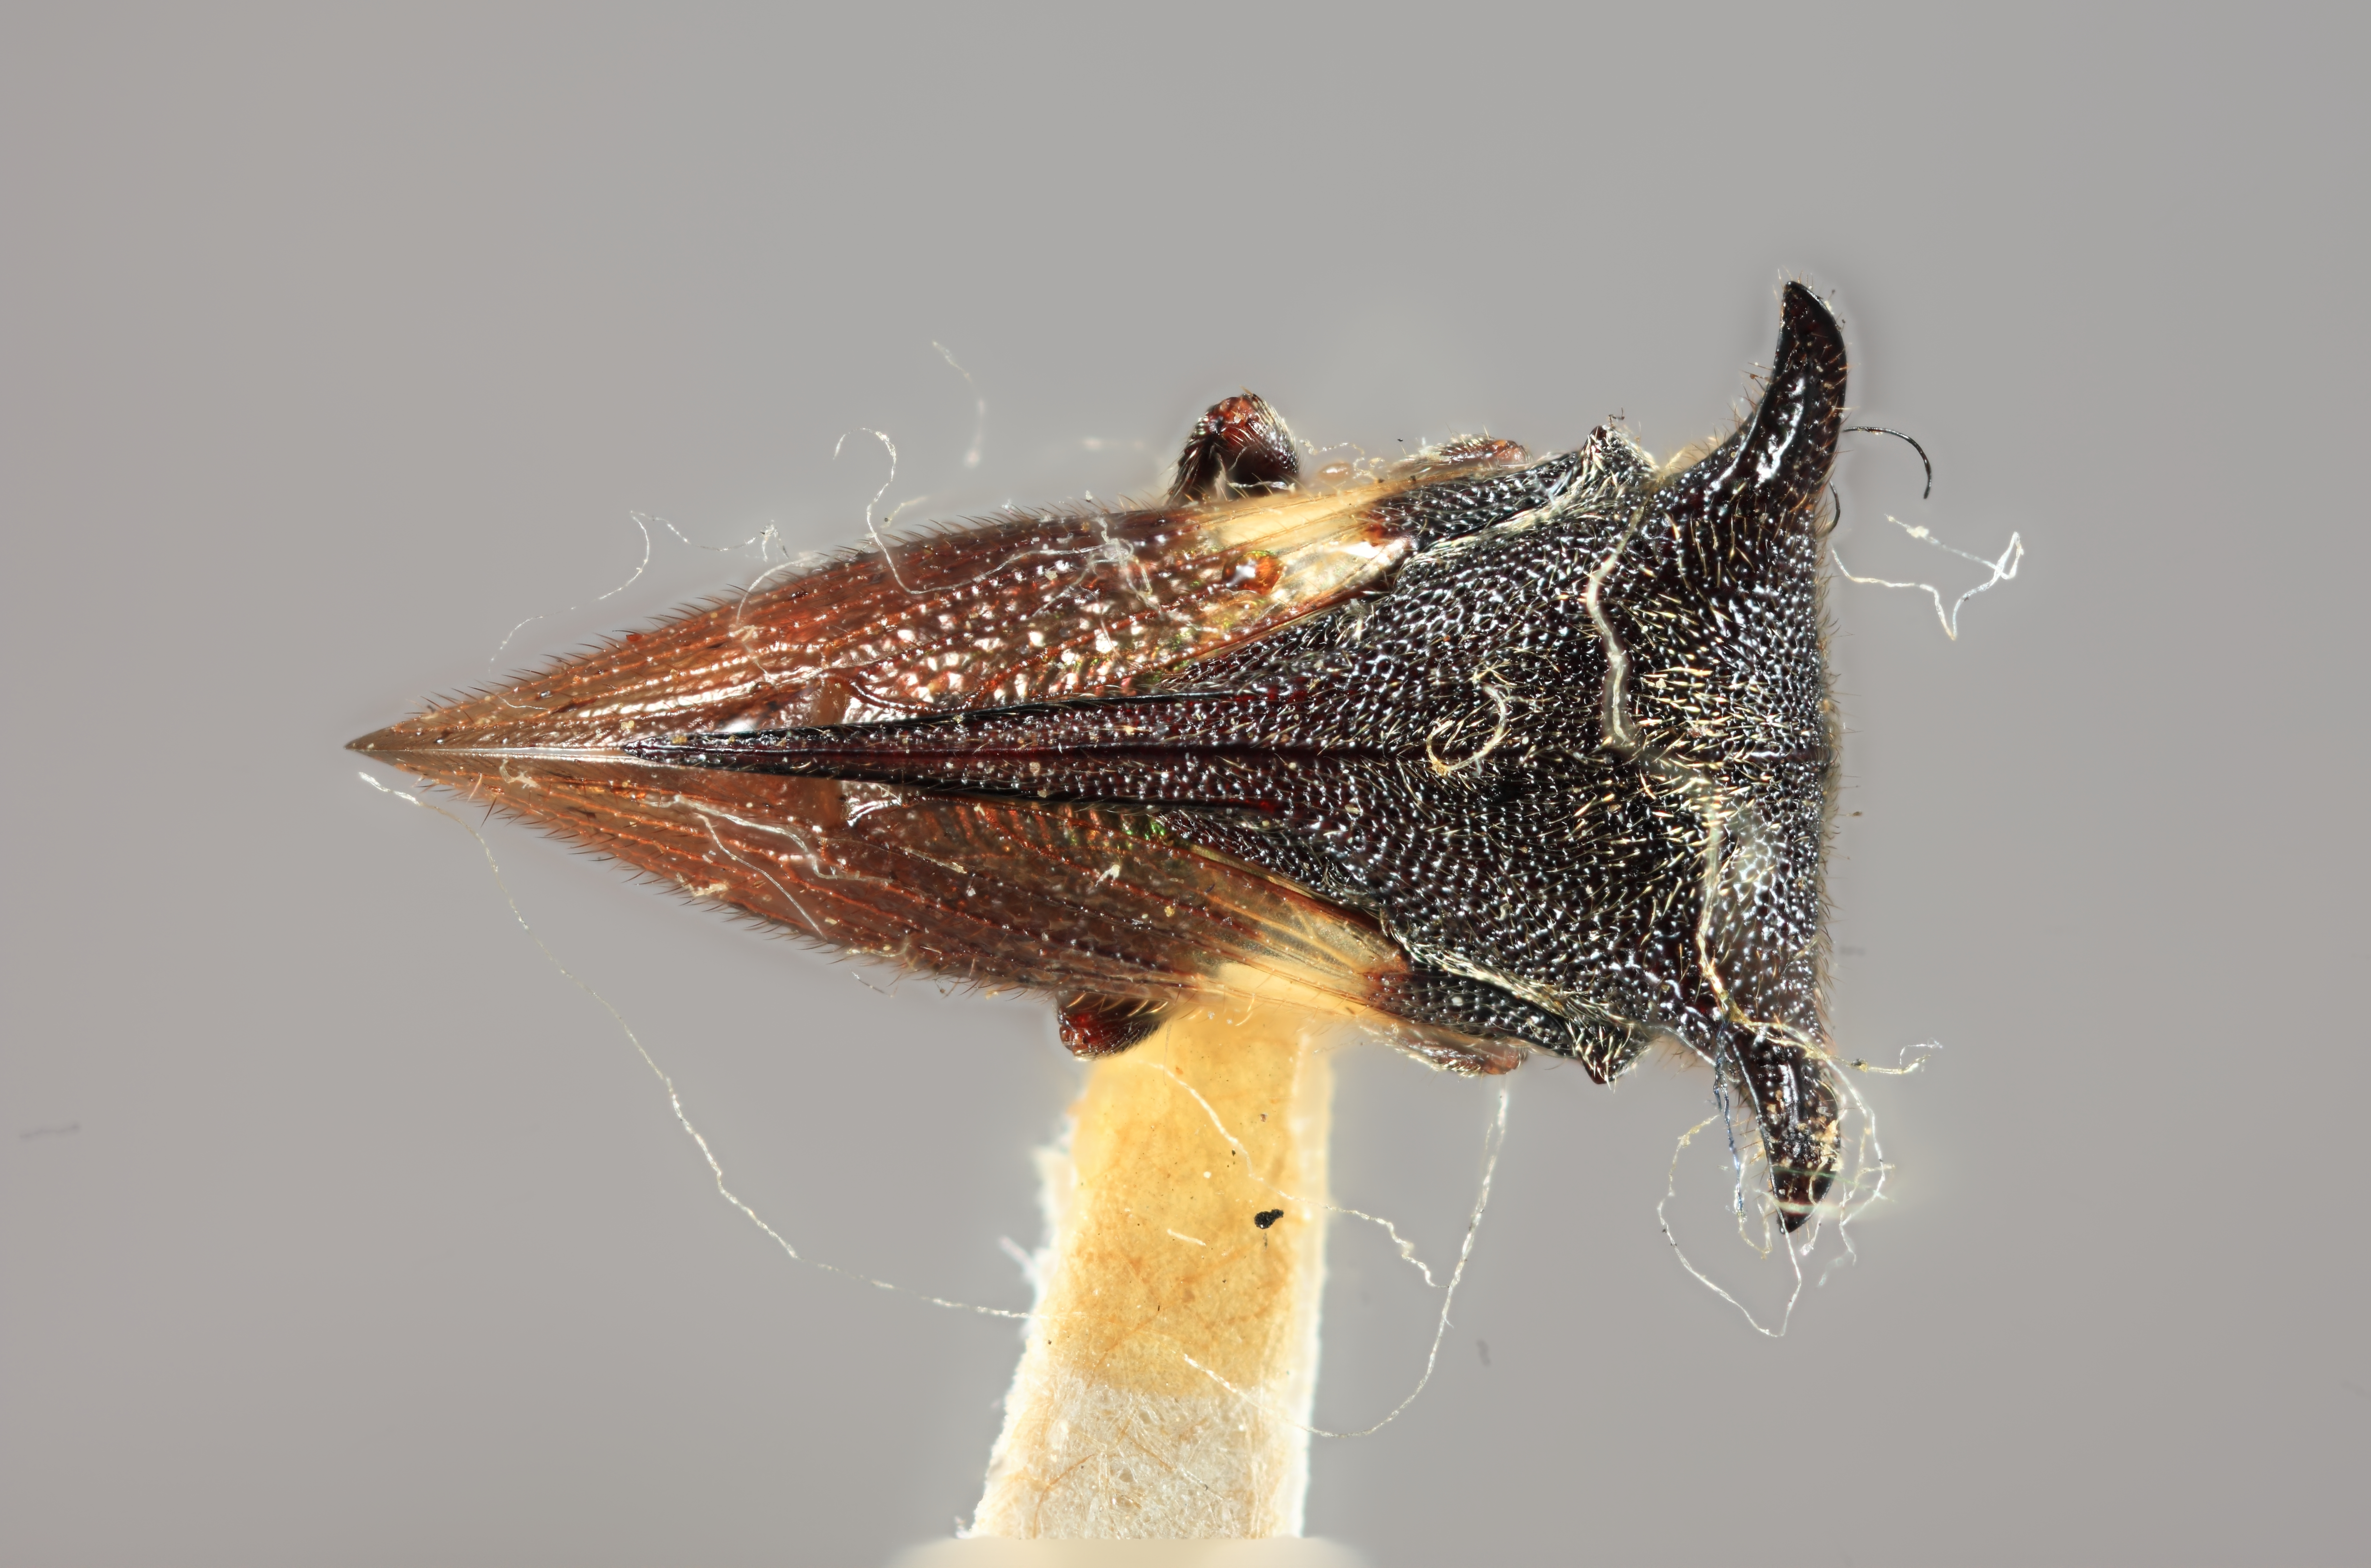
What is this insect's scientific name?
Tricentrus panayensis
